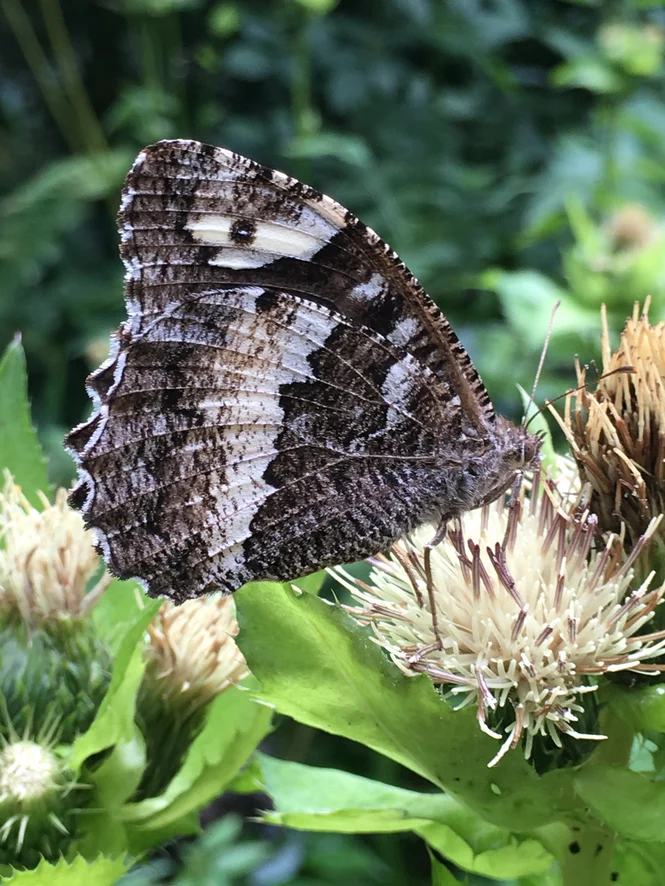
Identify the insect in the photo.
Brintesia circe
